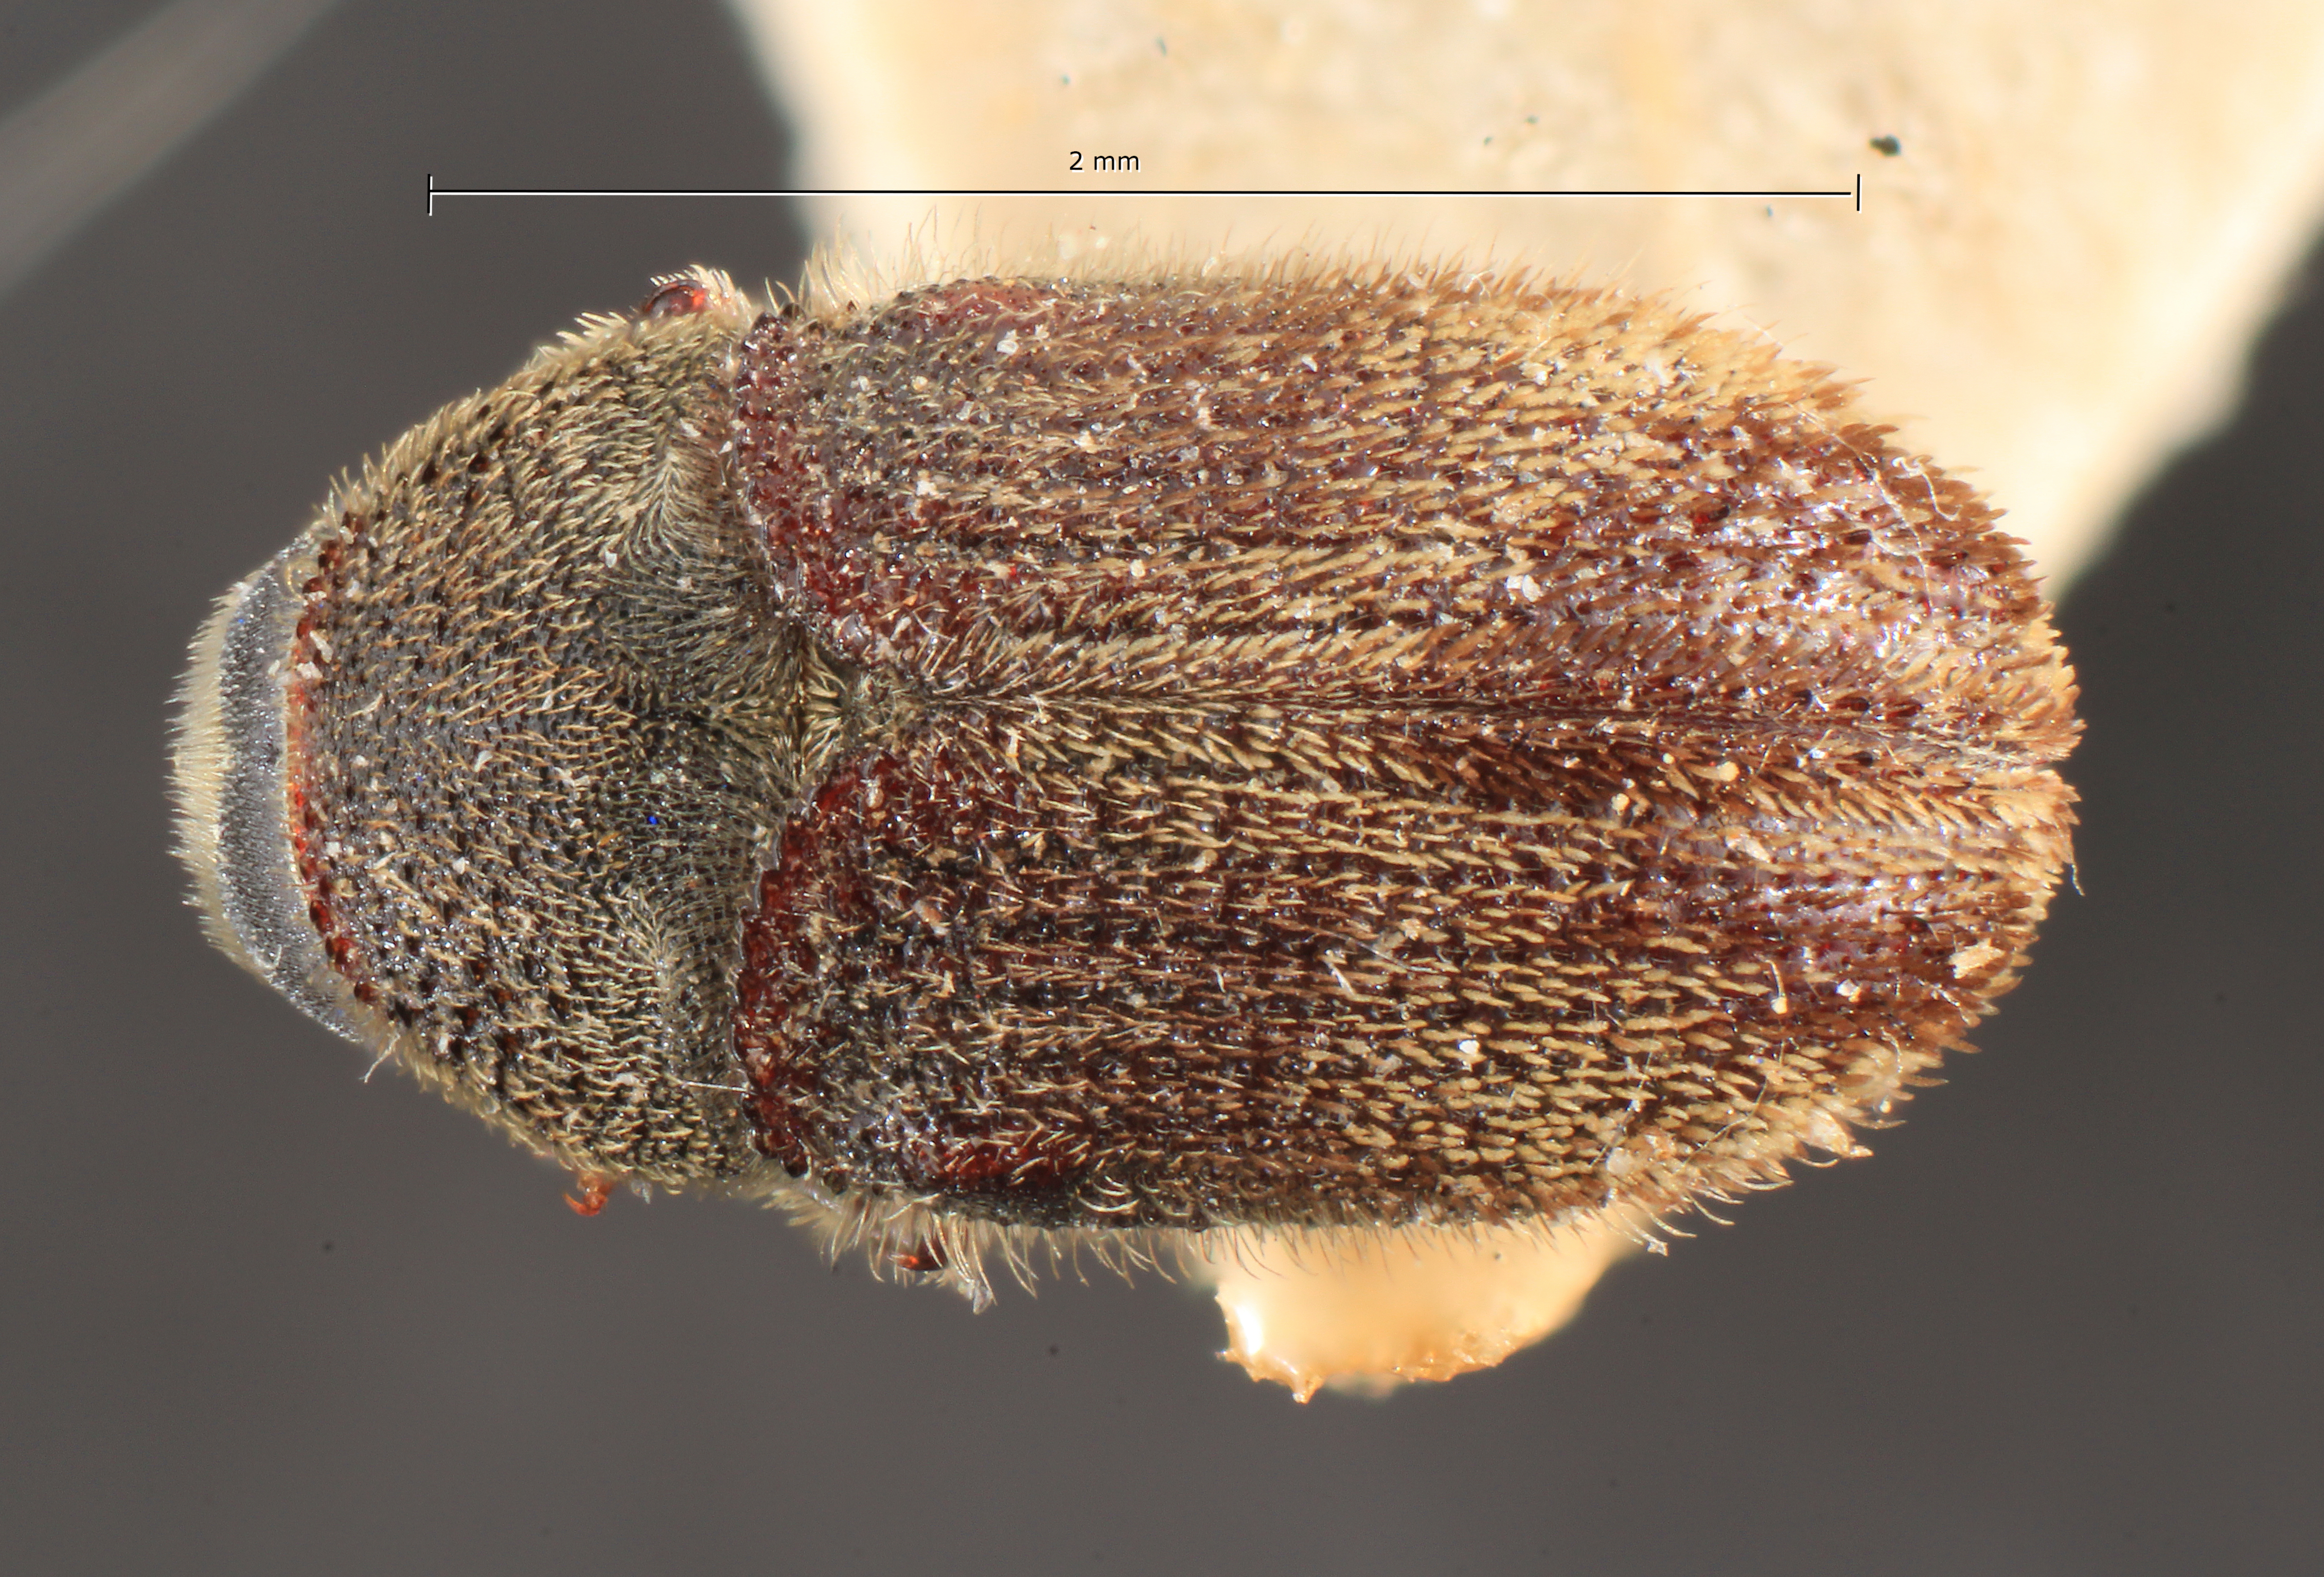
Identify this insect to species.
Leperisinus tupolevi
